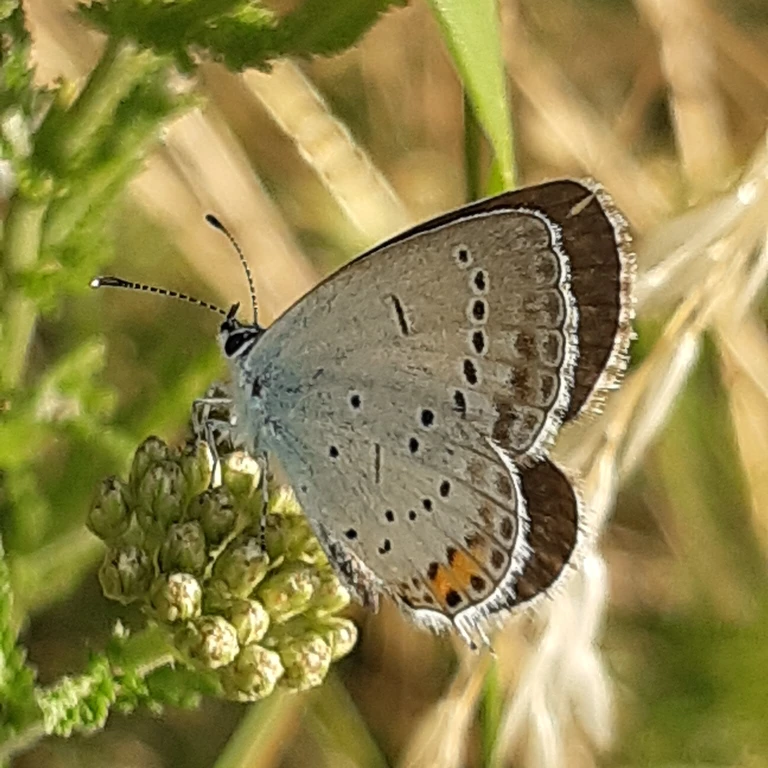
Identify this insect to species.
Cupido argiades (also Elkalyce argiades)
